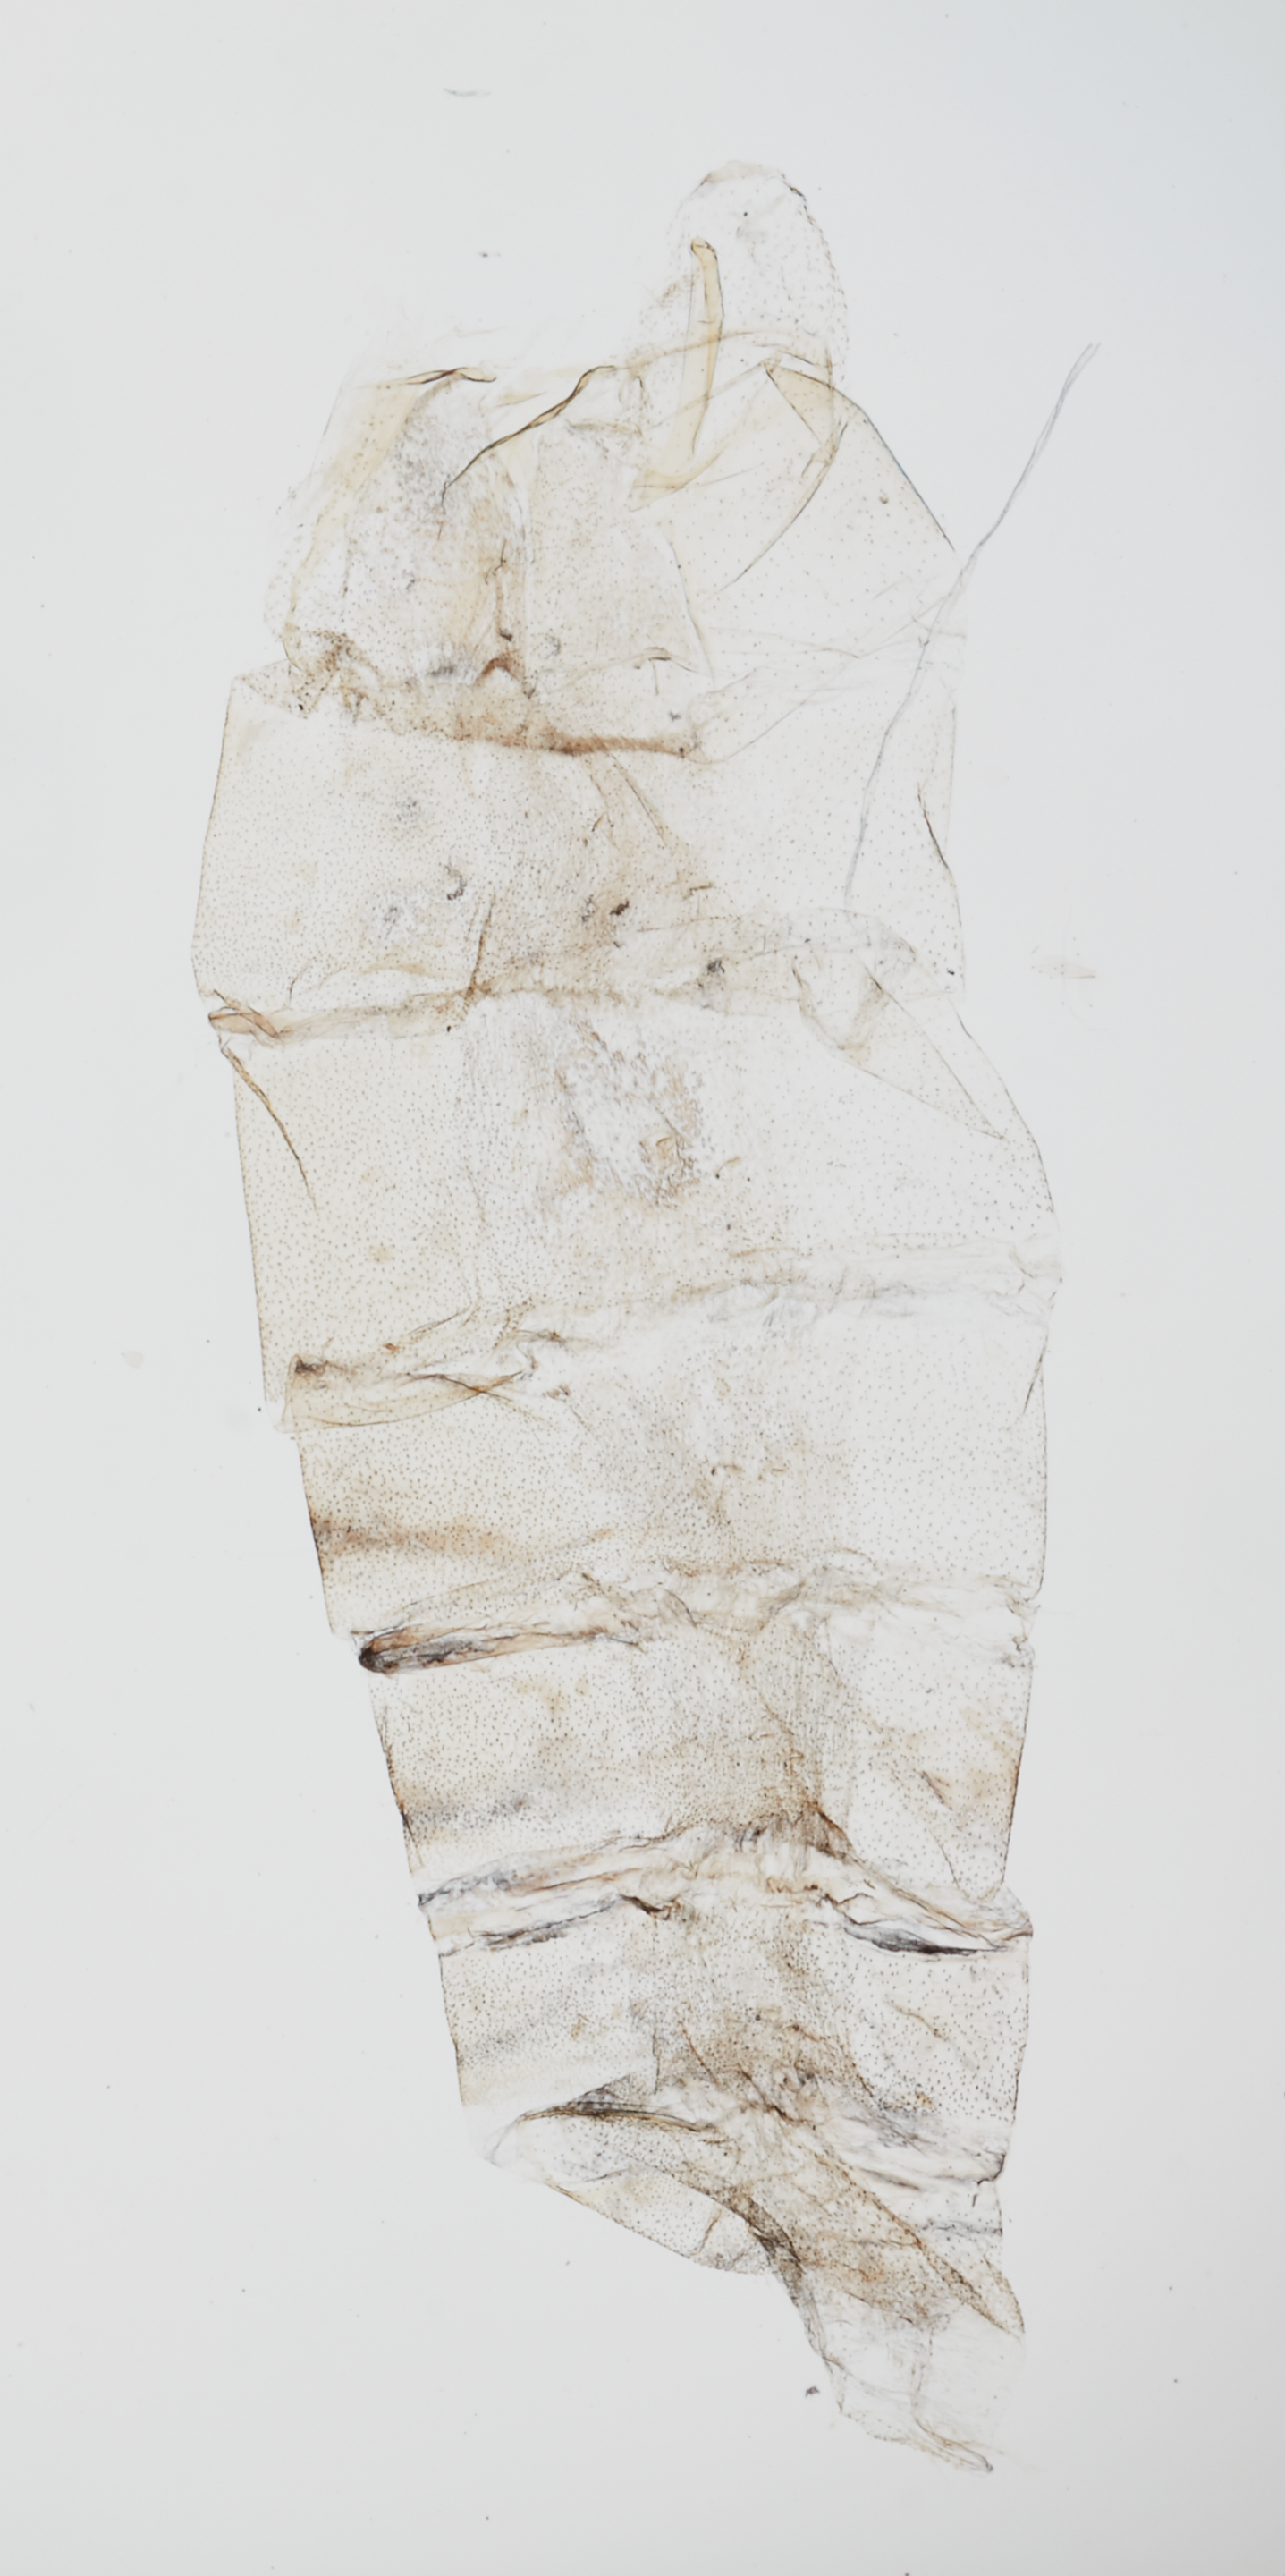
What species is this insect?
Coptotelia pecten
